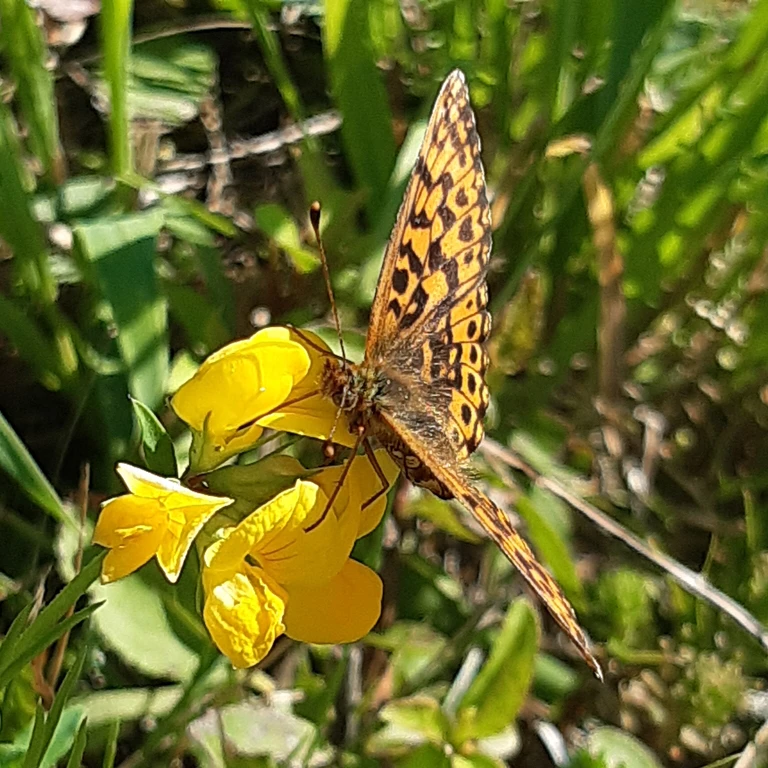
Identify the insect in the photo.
Boloria dia
